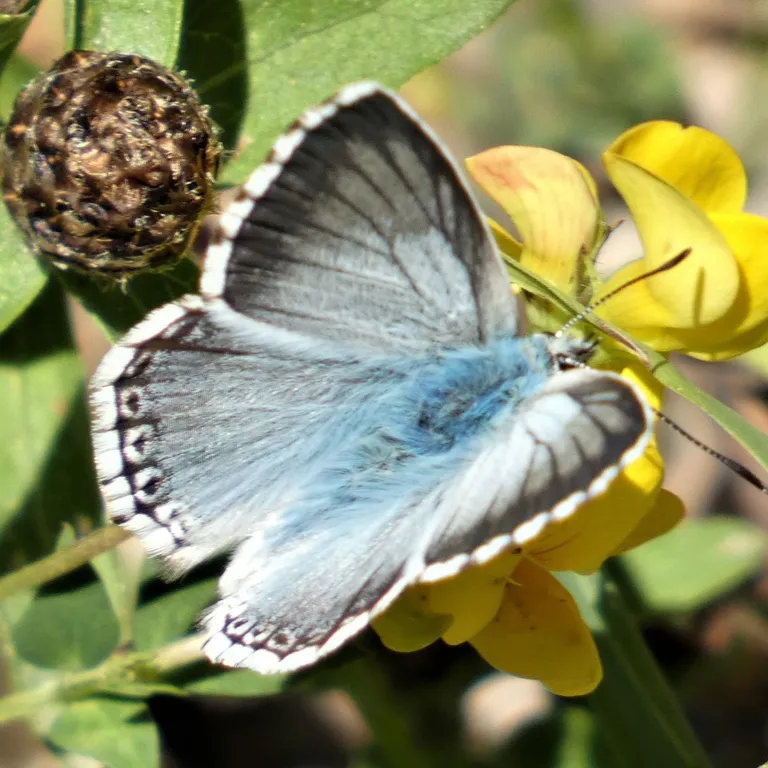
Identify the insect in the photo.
Lysandra coridon
